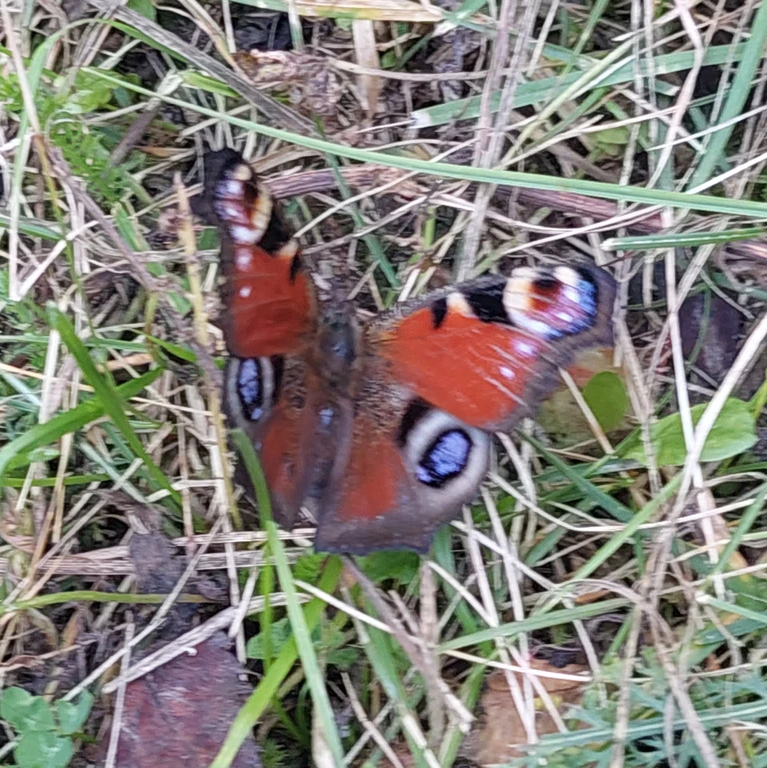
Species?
Aglais io
